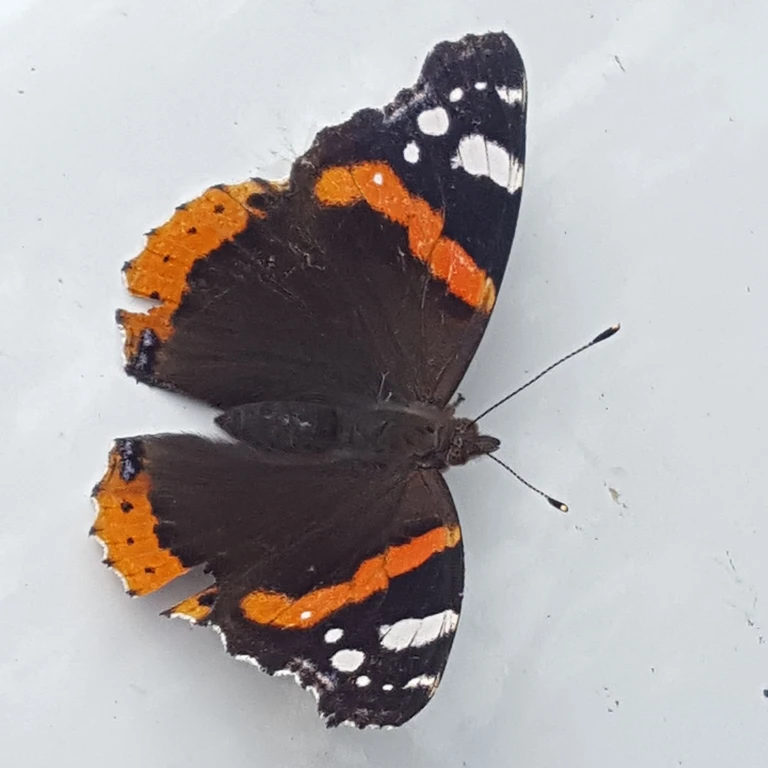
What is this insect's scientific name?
Vanessa atalanta
